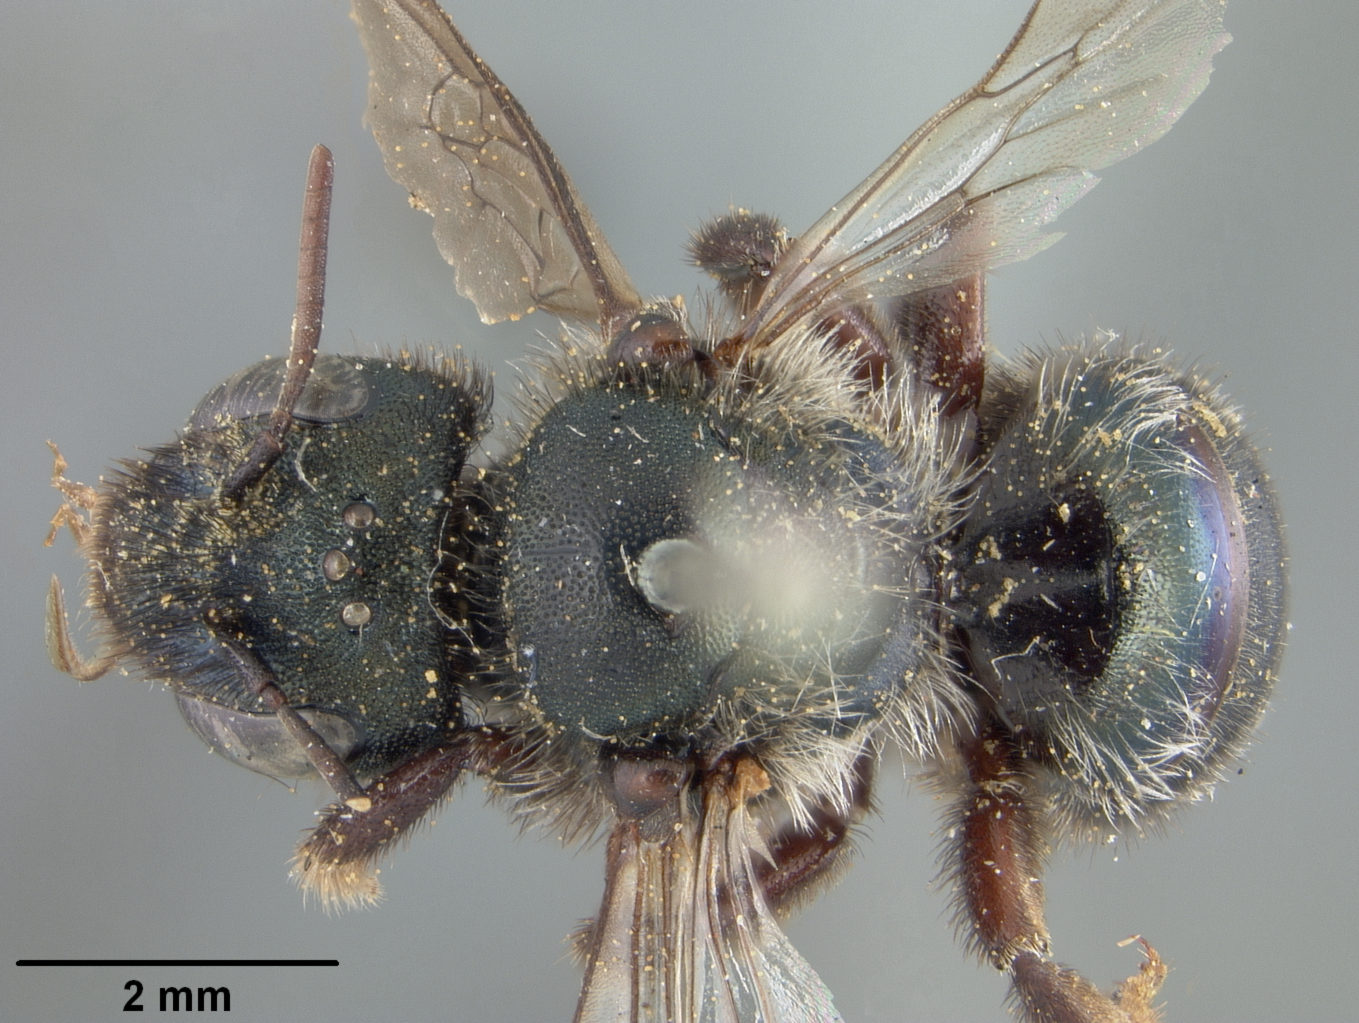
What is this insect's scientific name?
Osmia grindeliae
